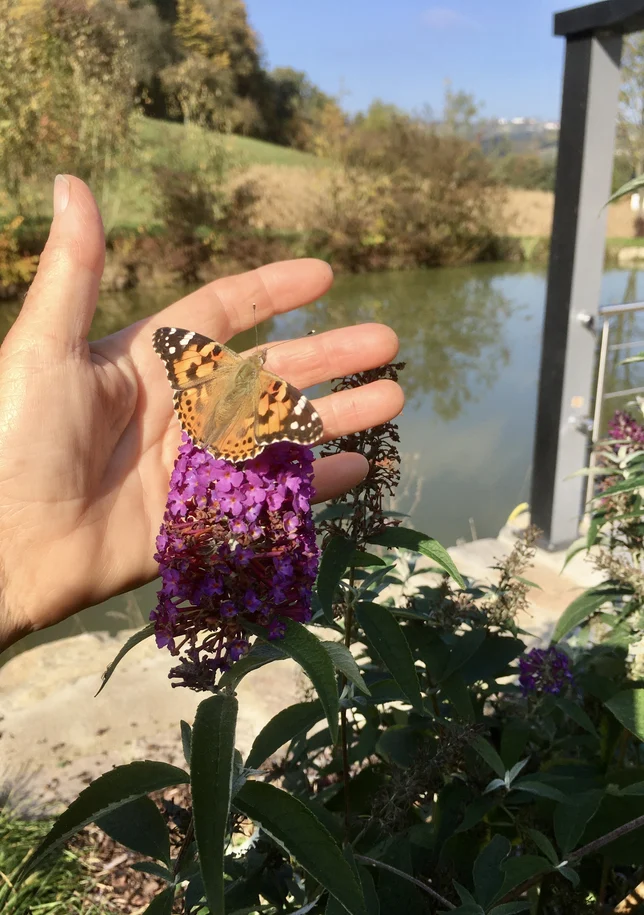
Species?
Vanessa cardui
